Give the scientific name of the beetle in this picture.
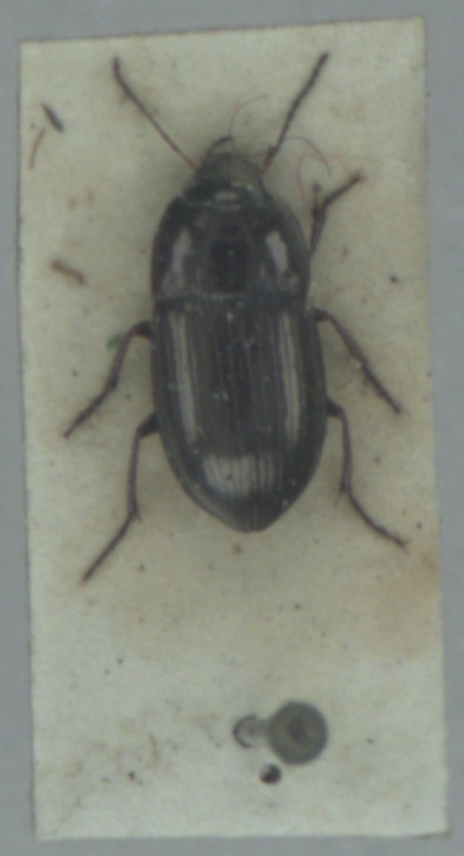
Amara communis
